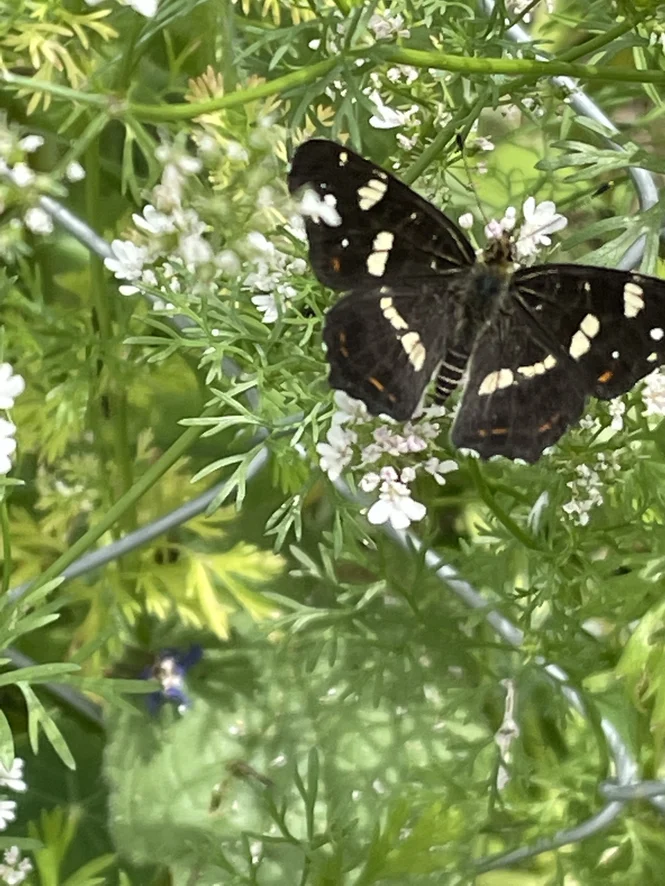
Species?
Araschnia levana
